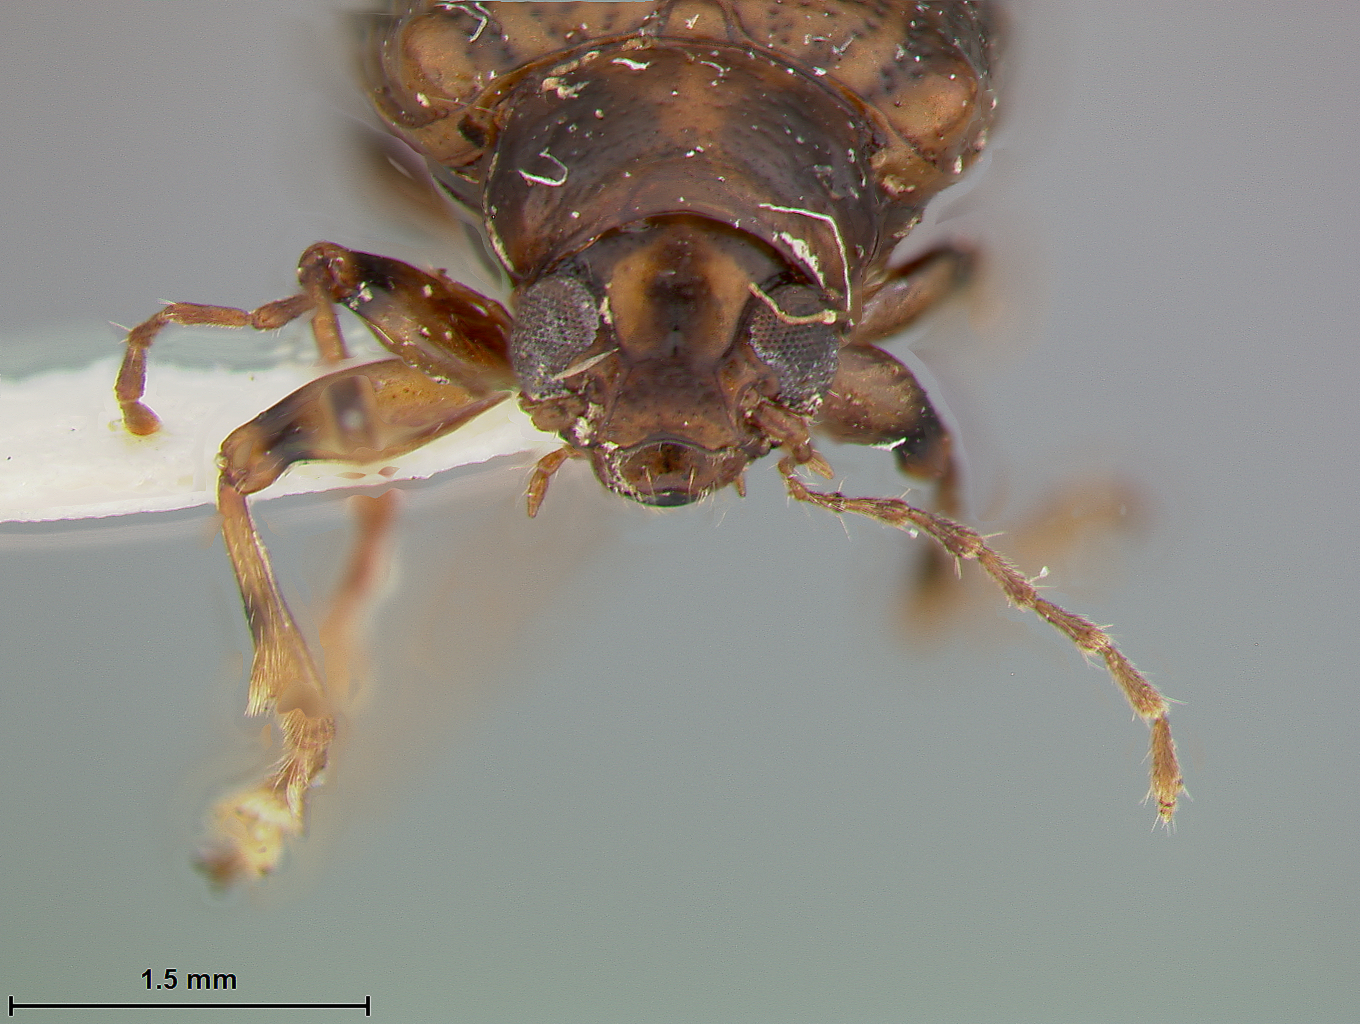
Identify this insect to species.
Metachroma rugosum
